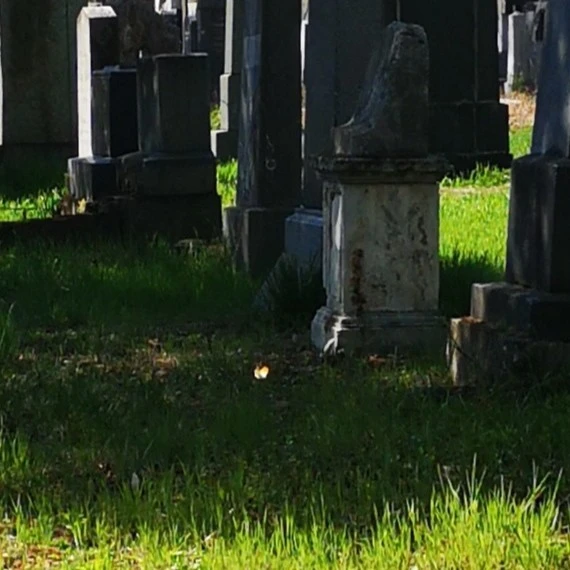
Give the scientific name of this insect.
Anthocharis cardamines
